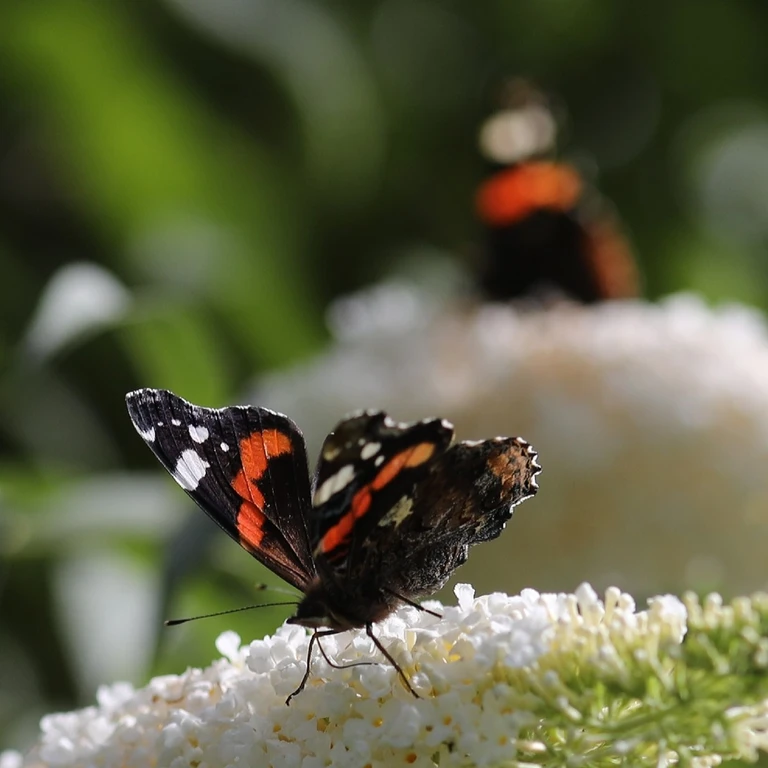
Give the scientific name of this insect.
Vanessa atalanta
